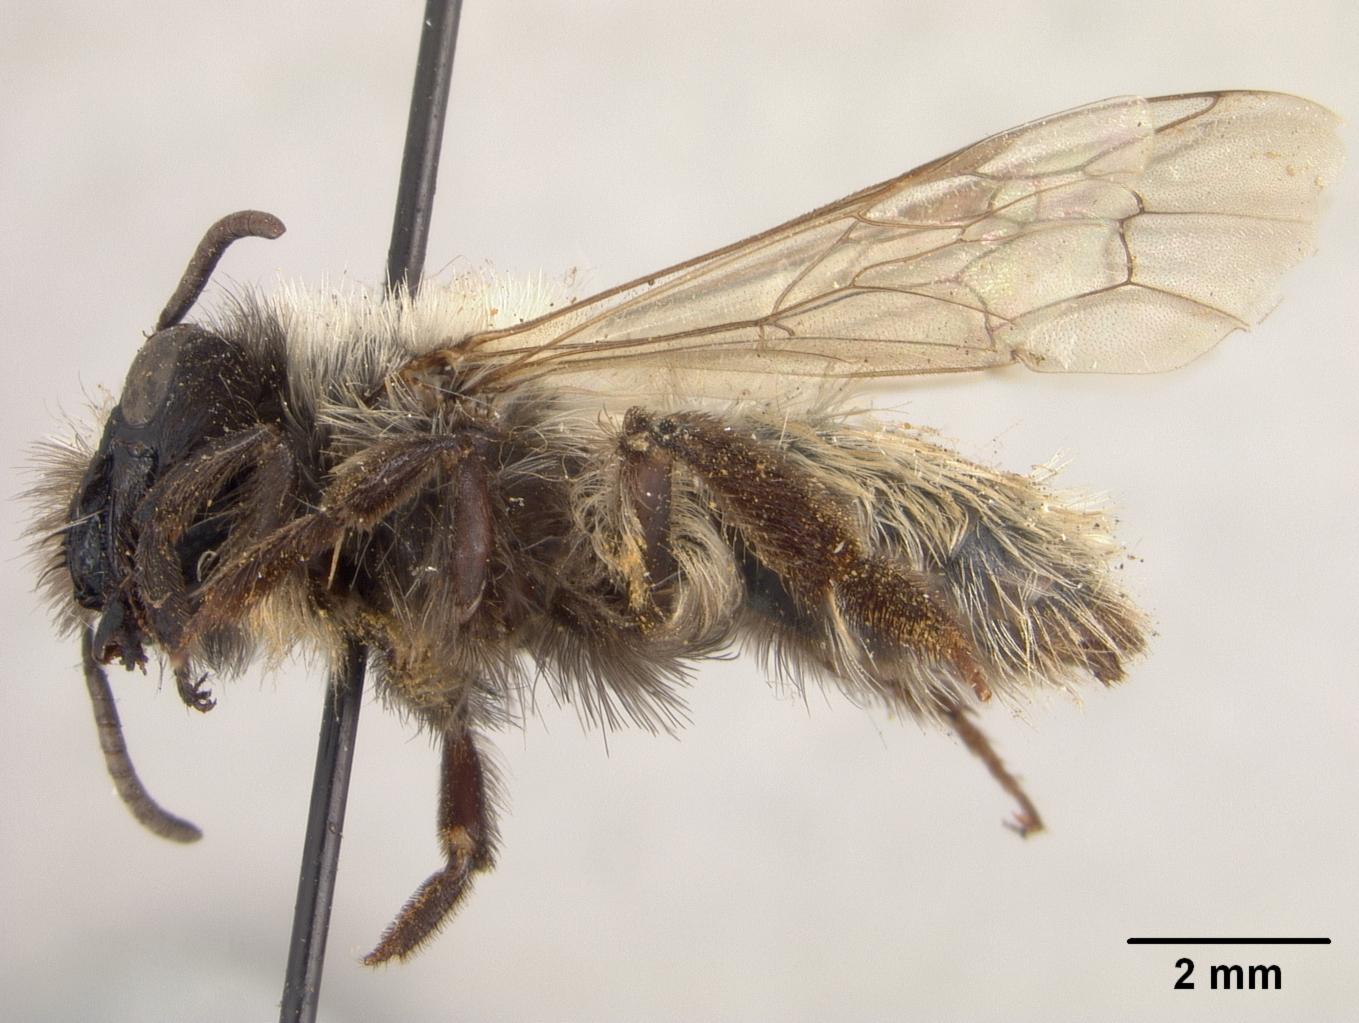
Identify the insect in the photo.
Andrena pyrrhacita
